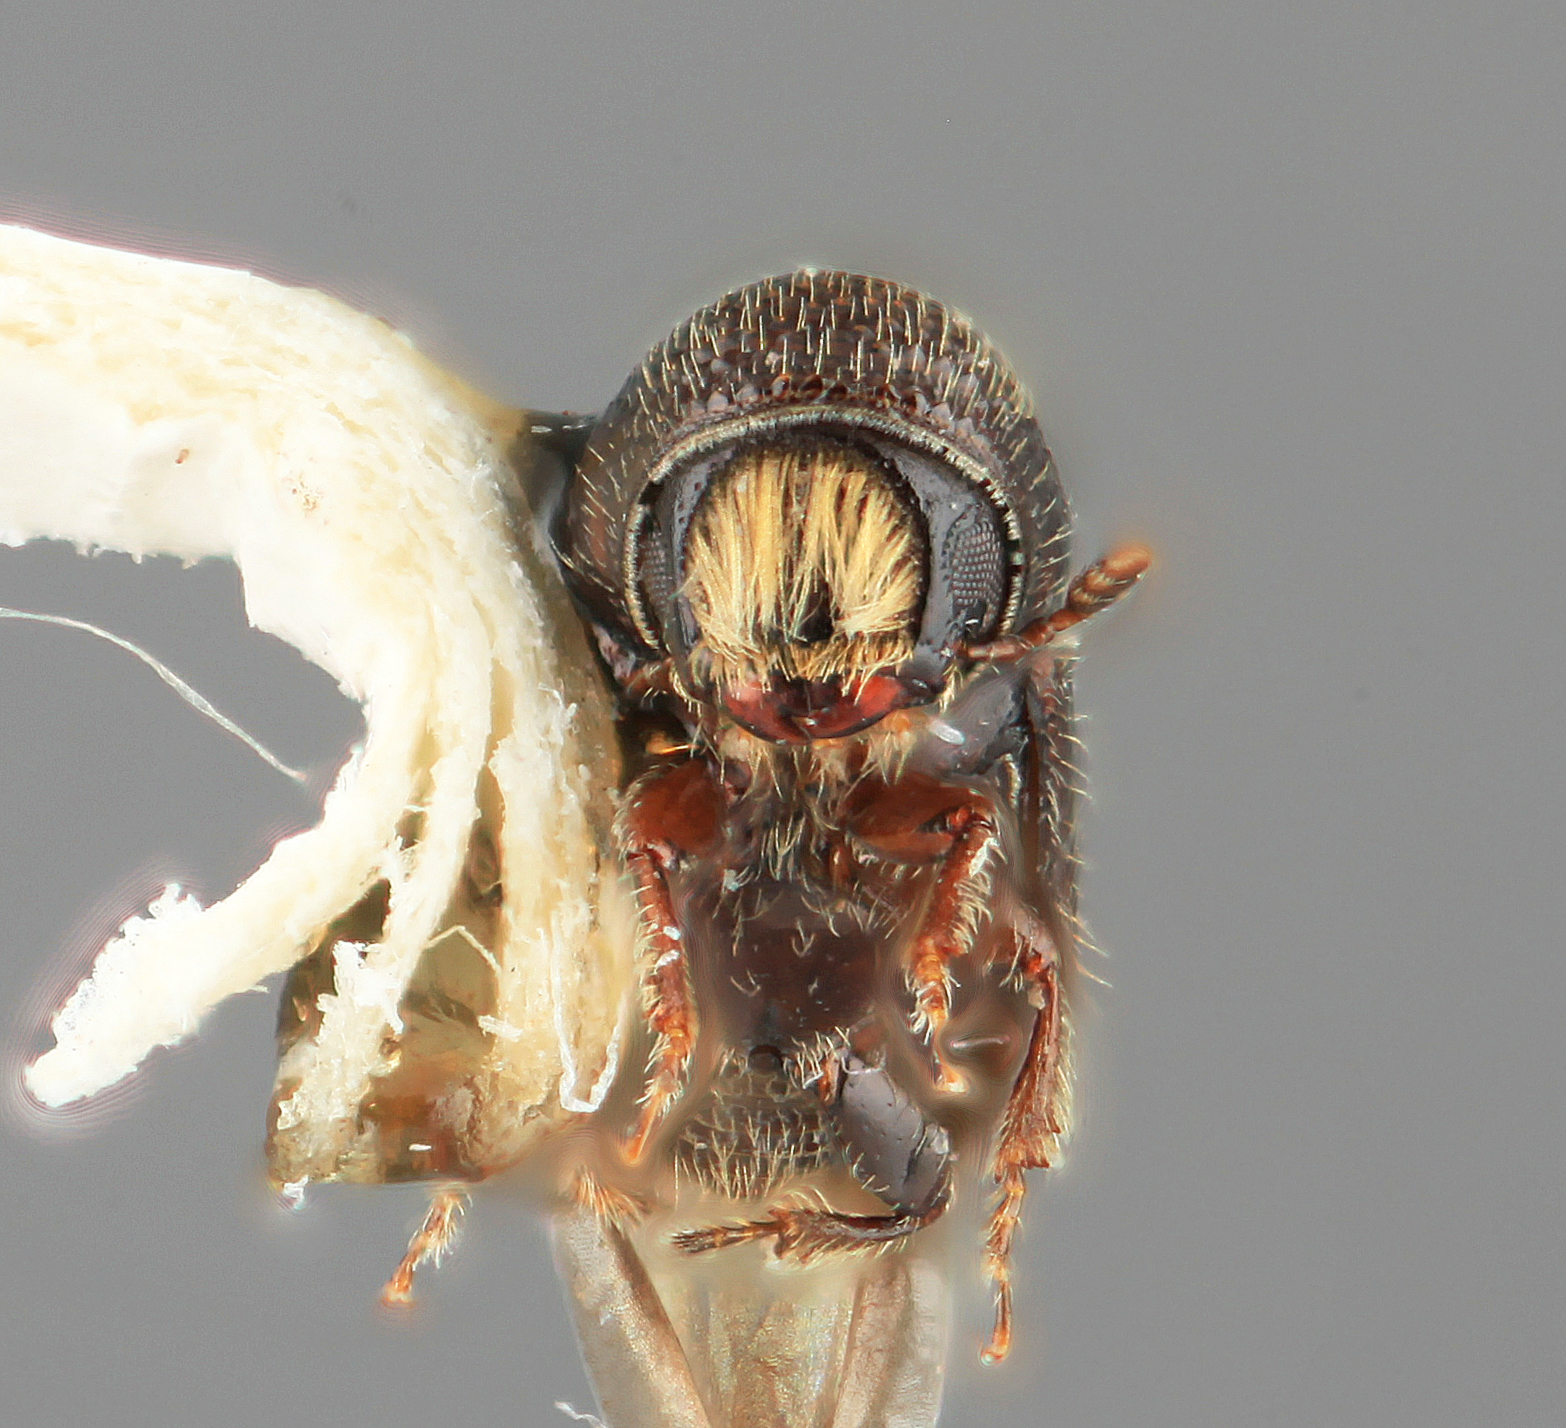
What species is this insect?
Pityophthorus mesembria
